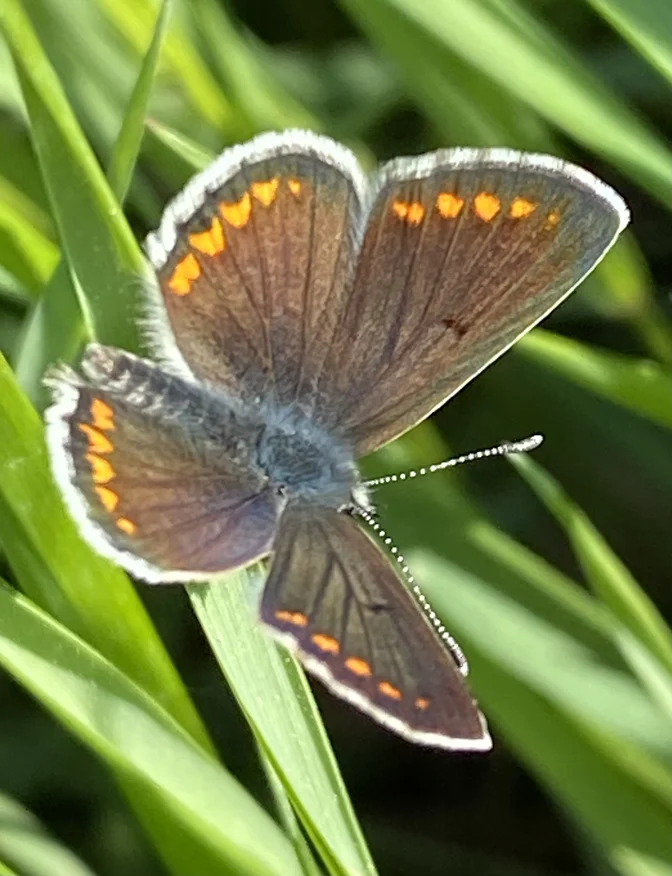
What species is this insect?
Aricia agestis/artaxerxes
